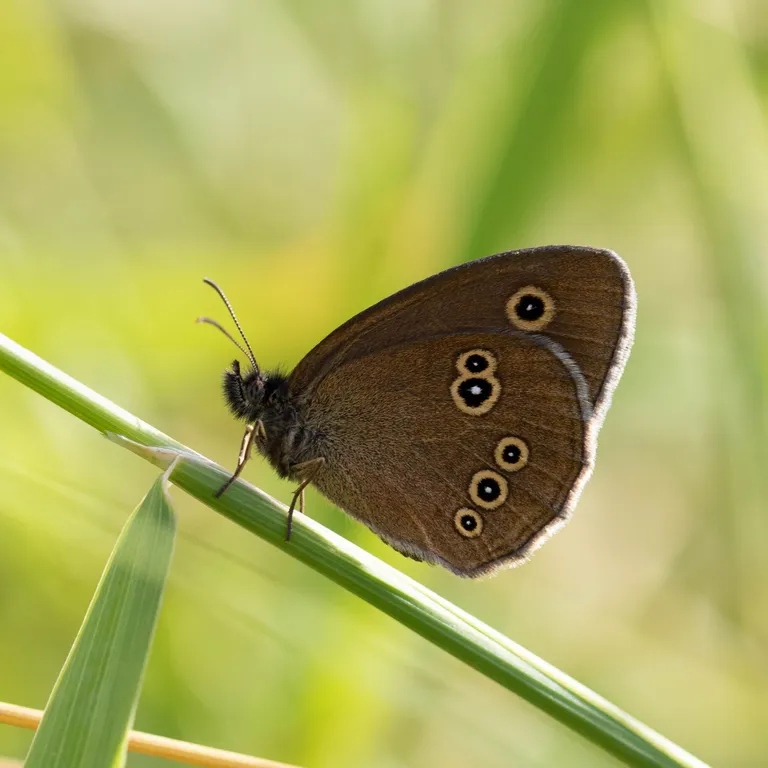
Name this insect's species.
Aphantopus hyperantus
